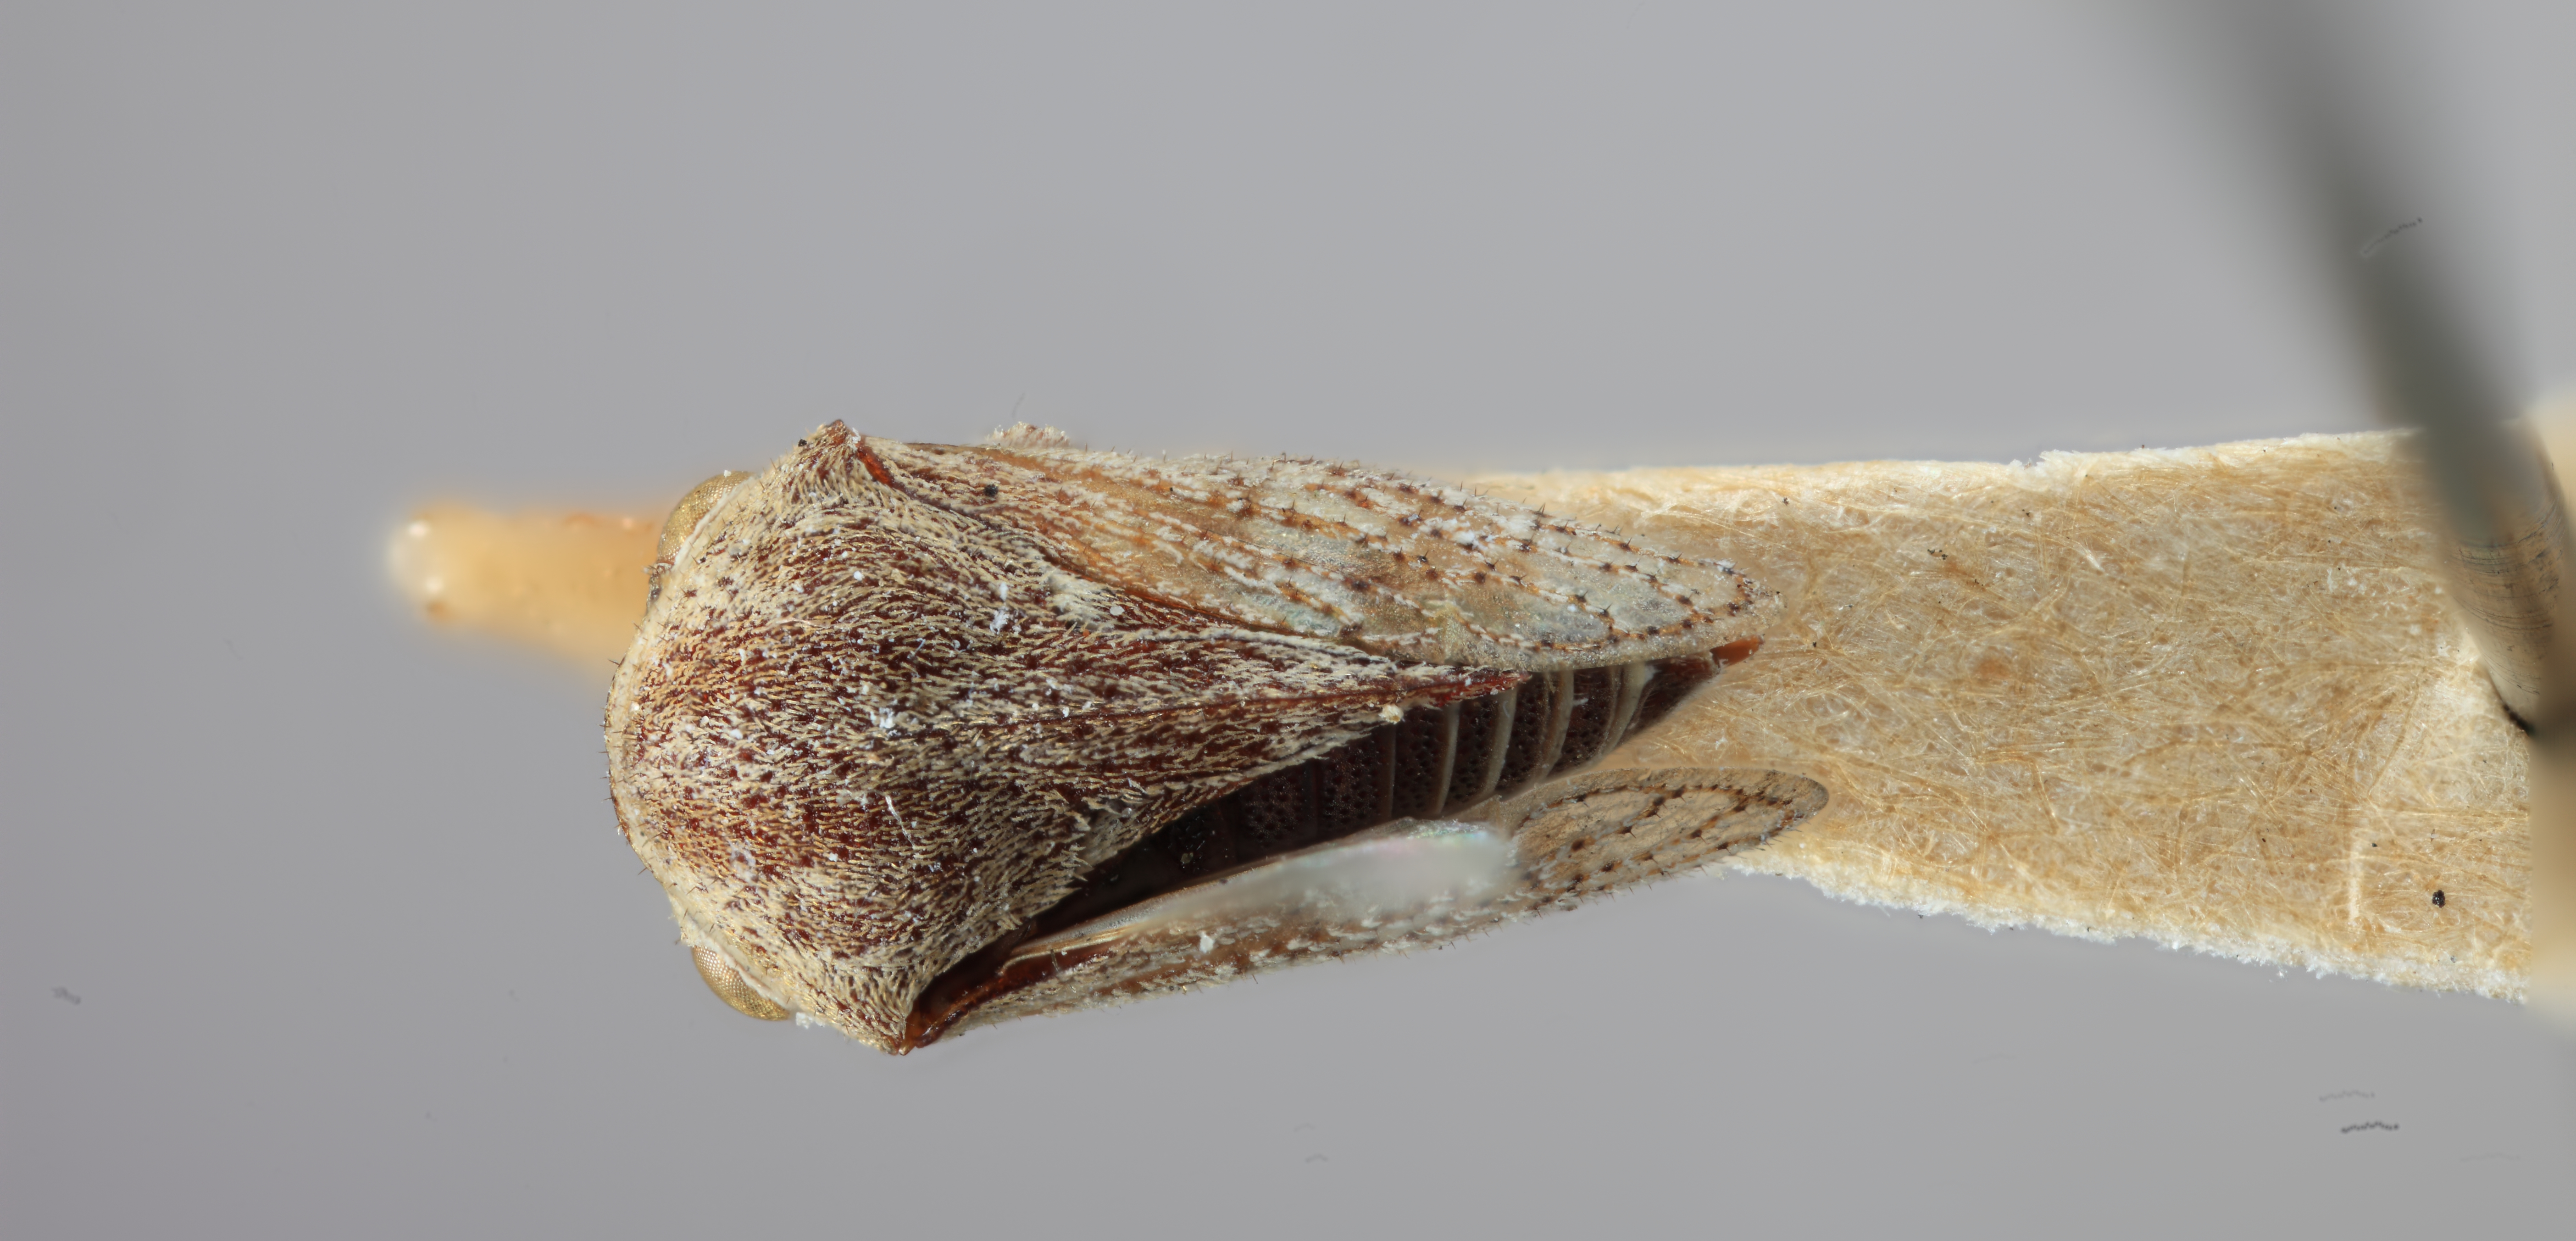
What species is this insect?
Gargara grisea
